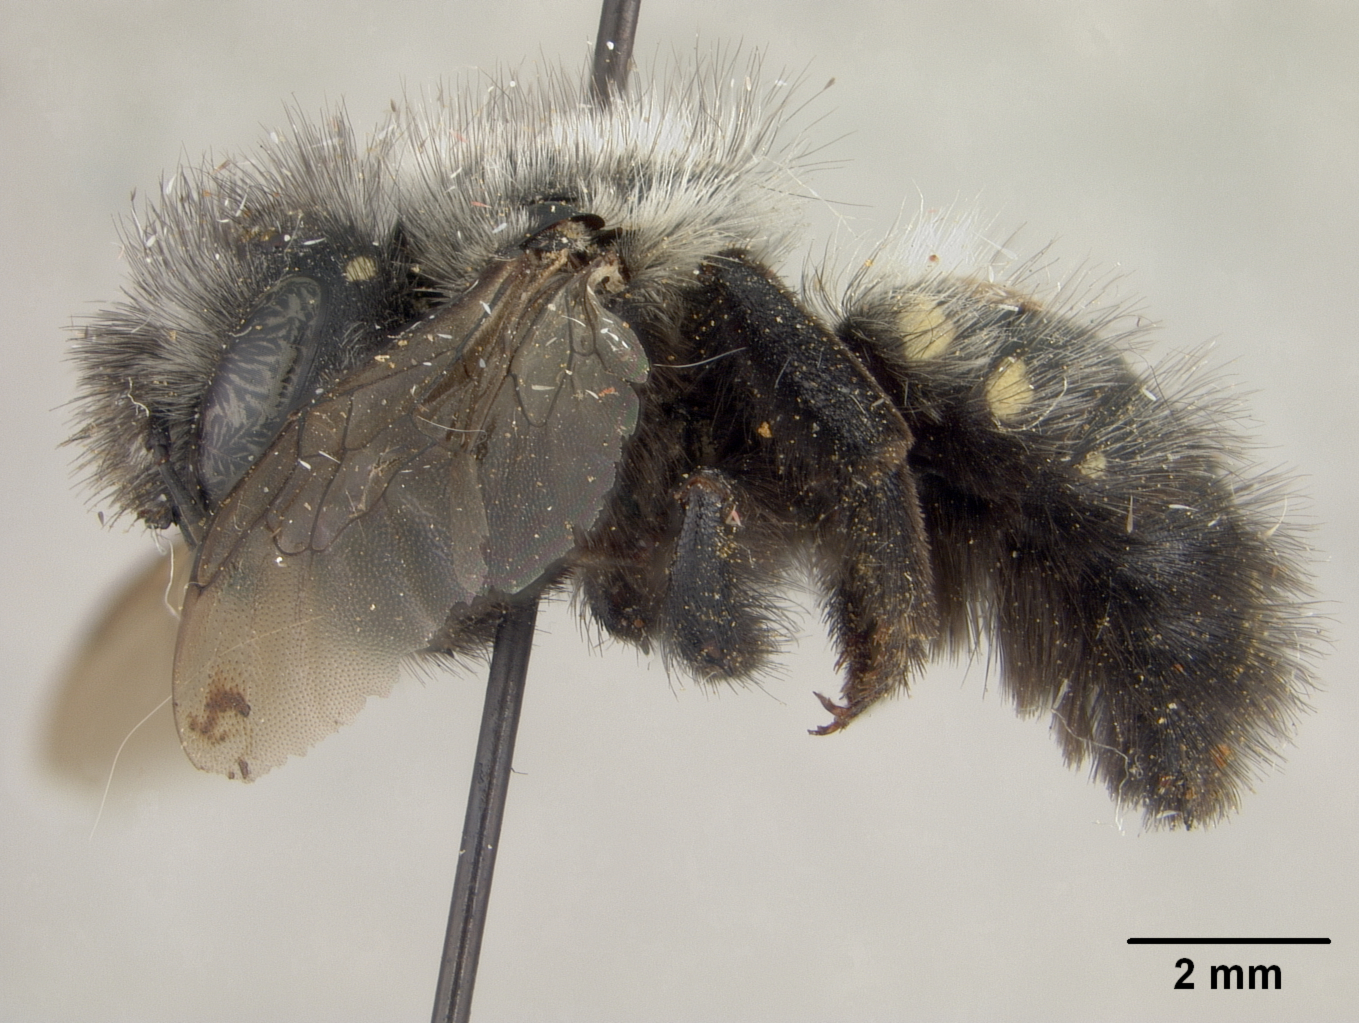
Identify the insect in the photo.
Anthidium atricaudum
